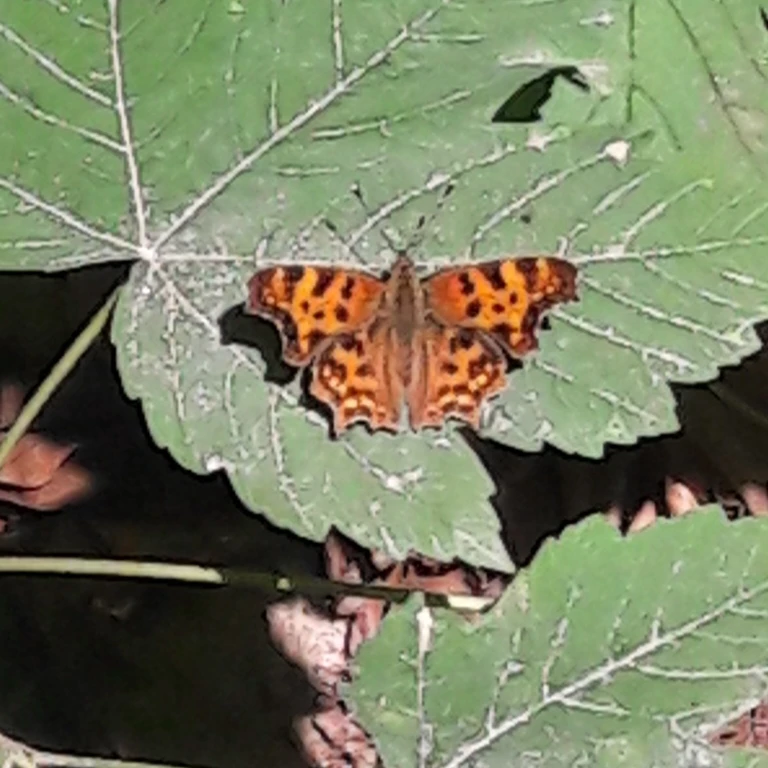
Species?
Polygonia c-album
